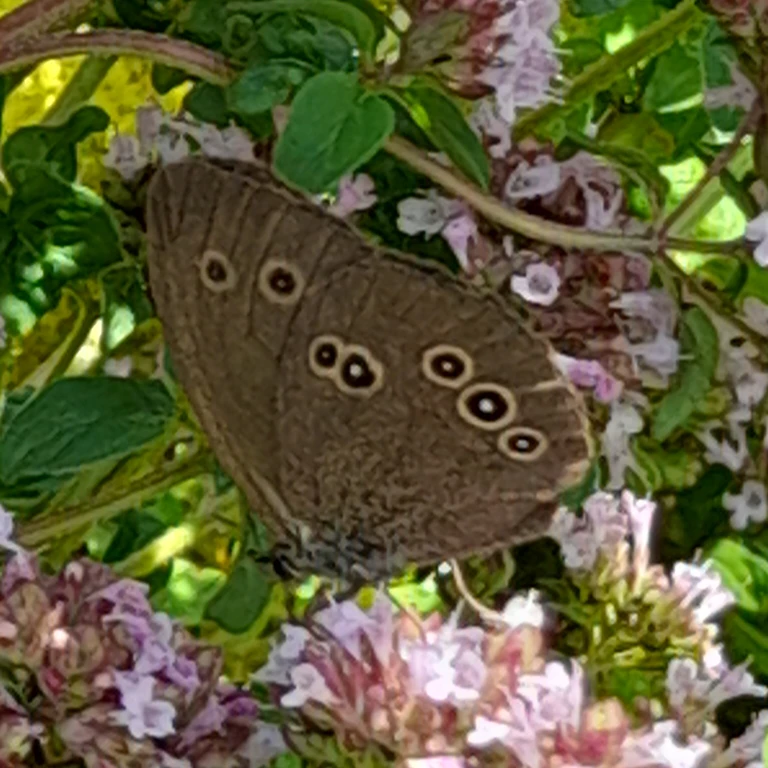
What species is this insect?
Aphantopus hyperantus
